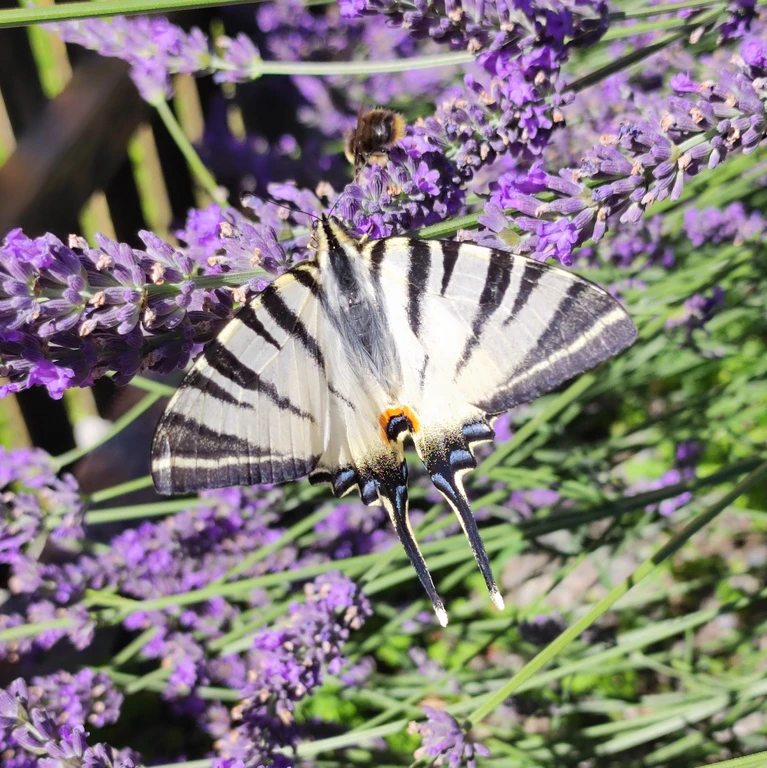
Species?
Iphiclides podalirius
